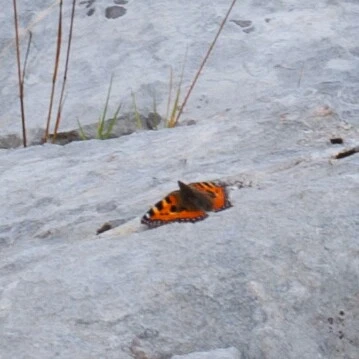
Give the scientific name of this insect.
Aglais urticae
